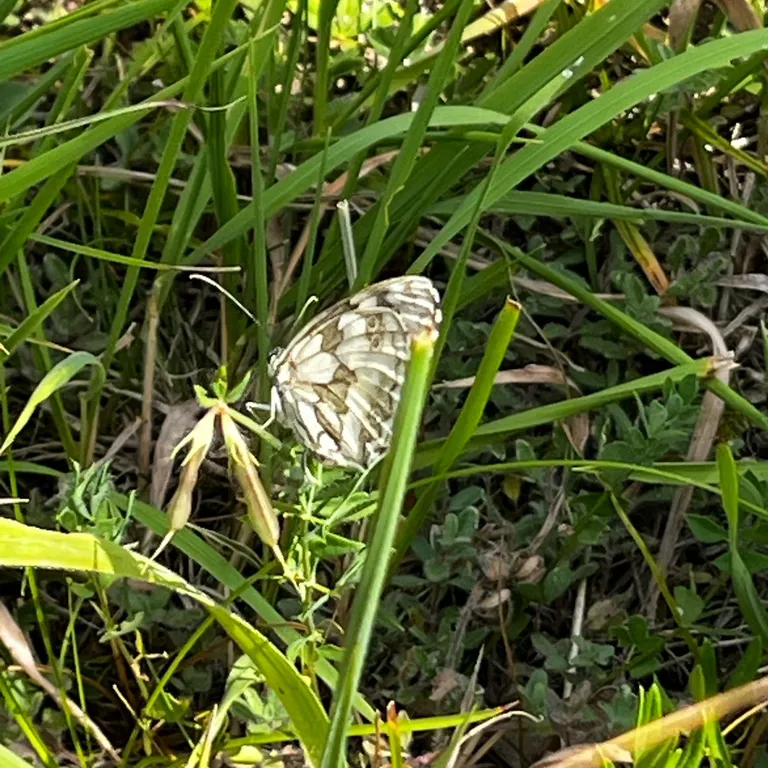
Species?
Melanargia galathea
